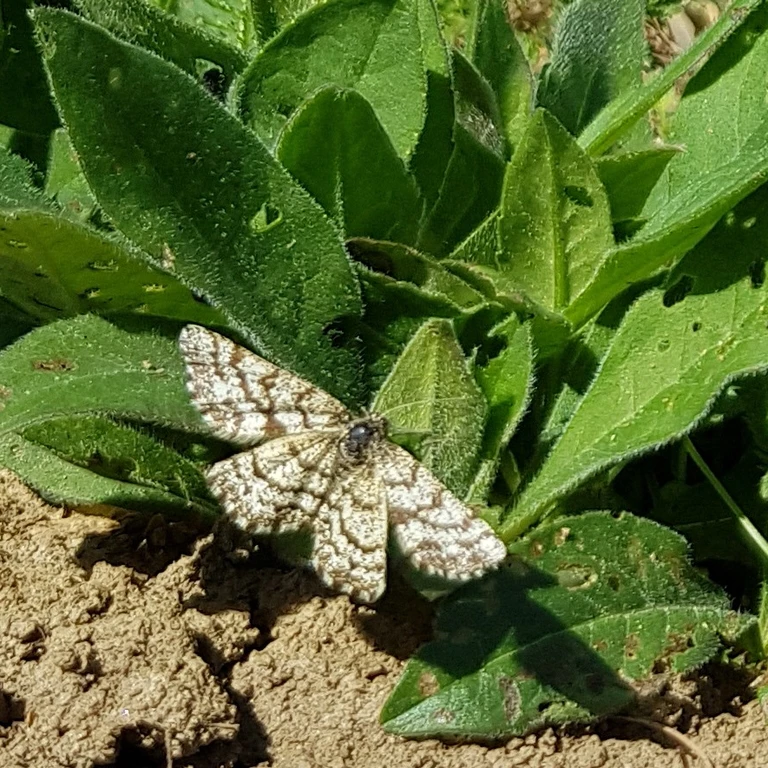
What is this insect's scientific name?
Ematurga atomaria
